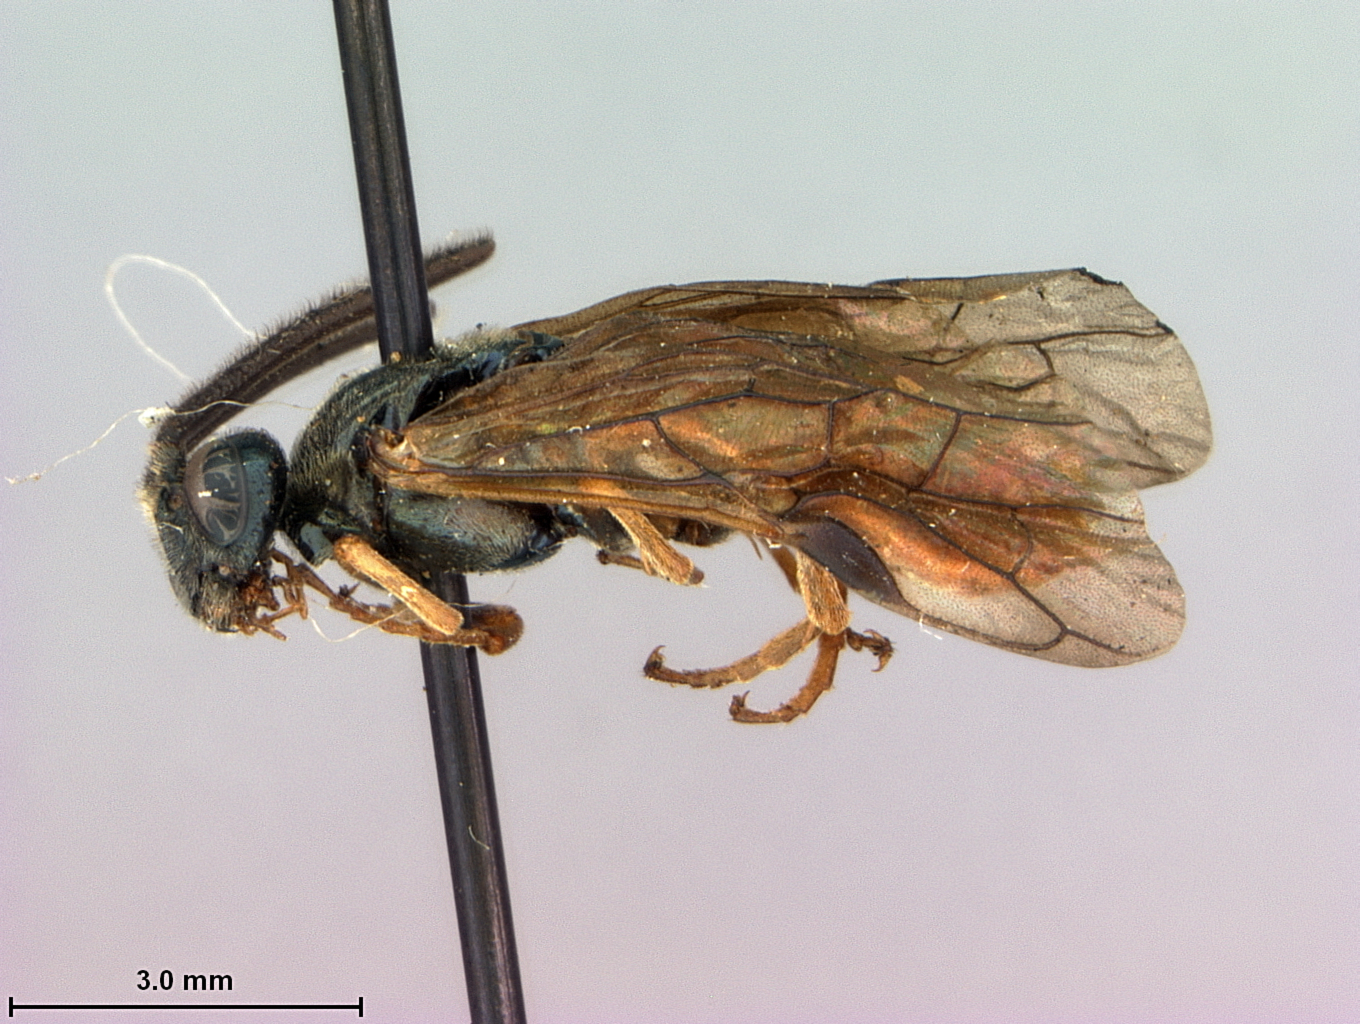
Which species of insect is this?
Arge tavida
